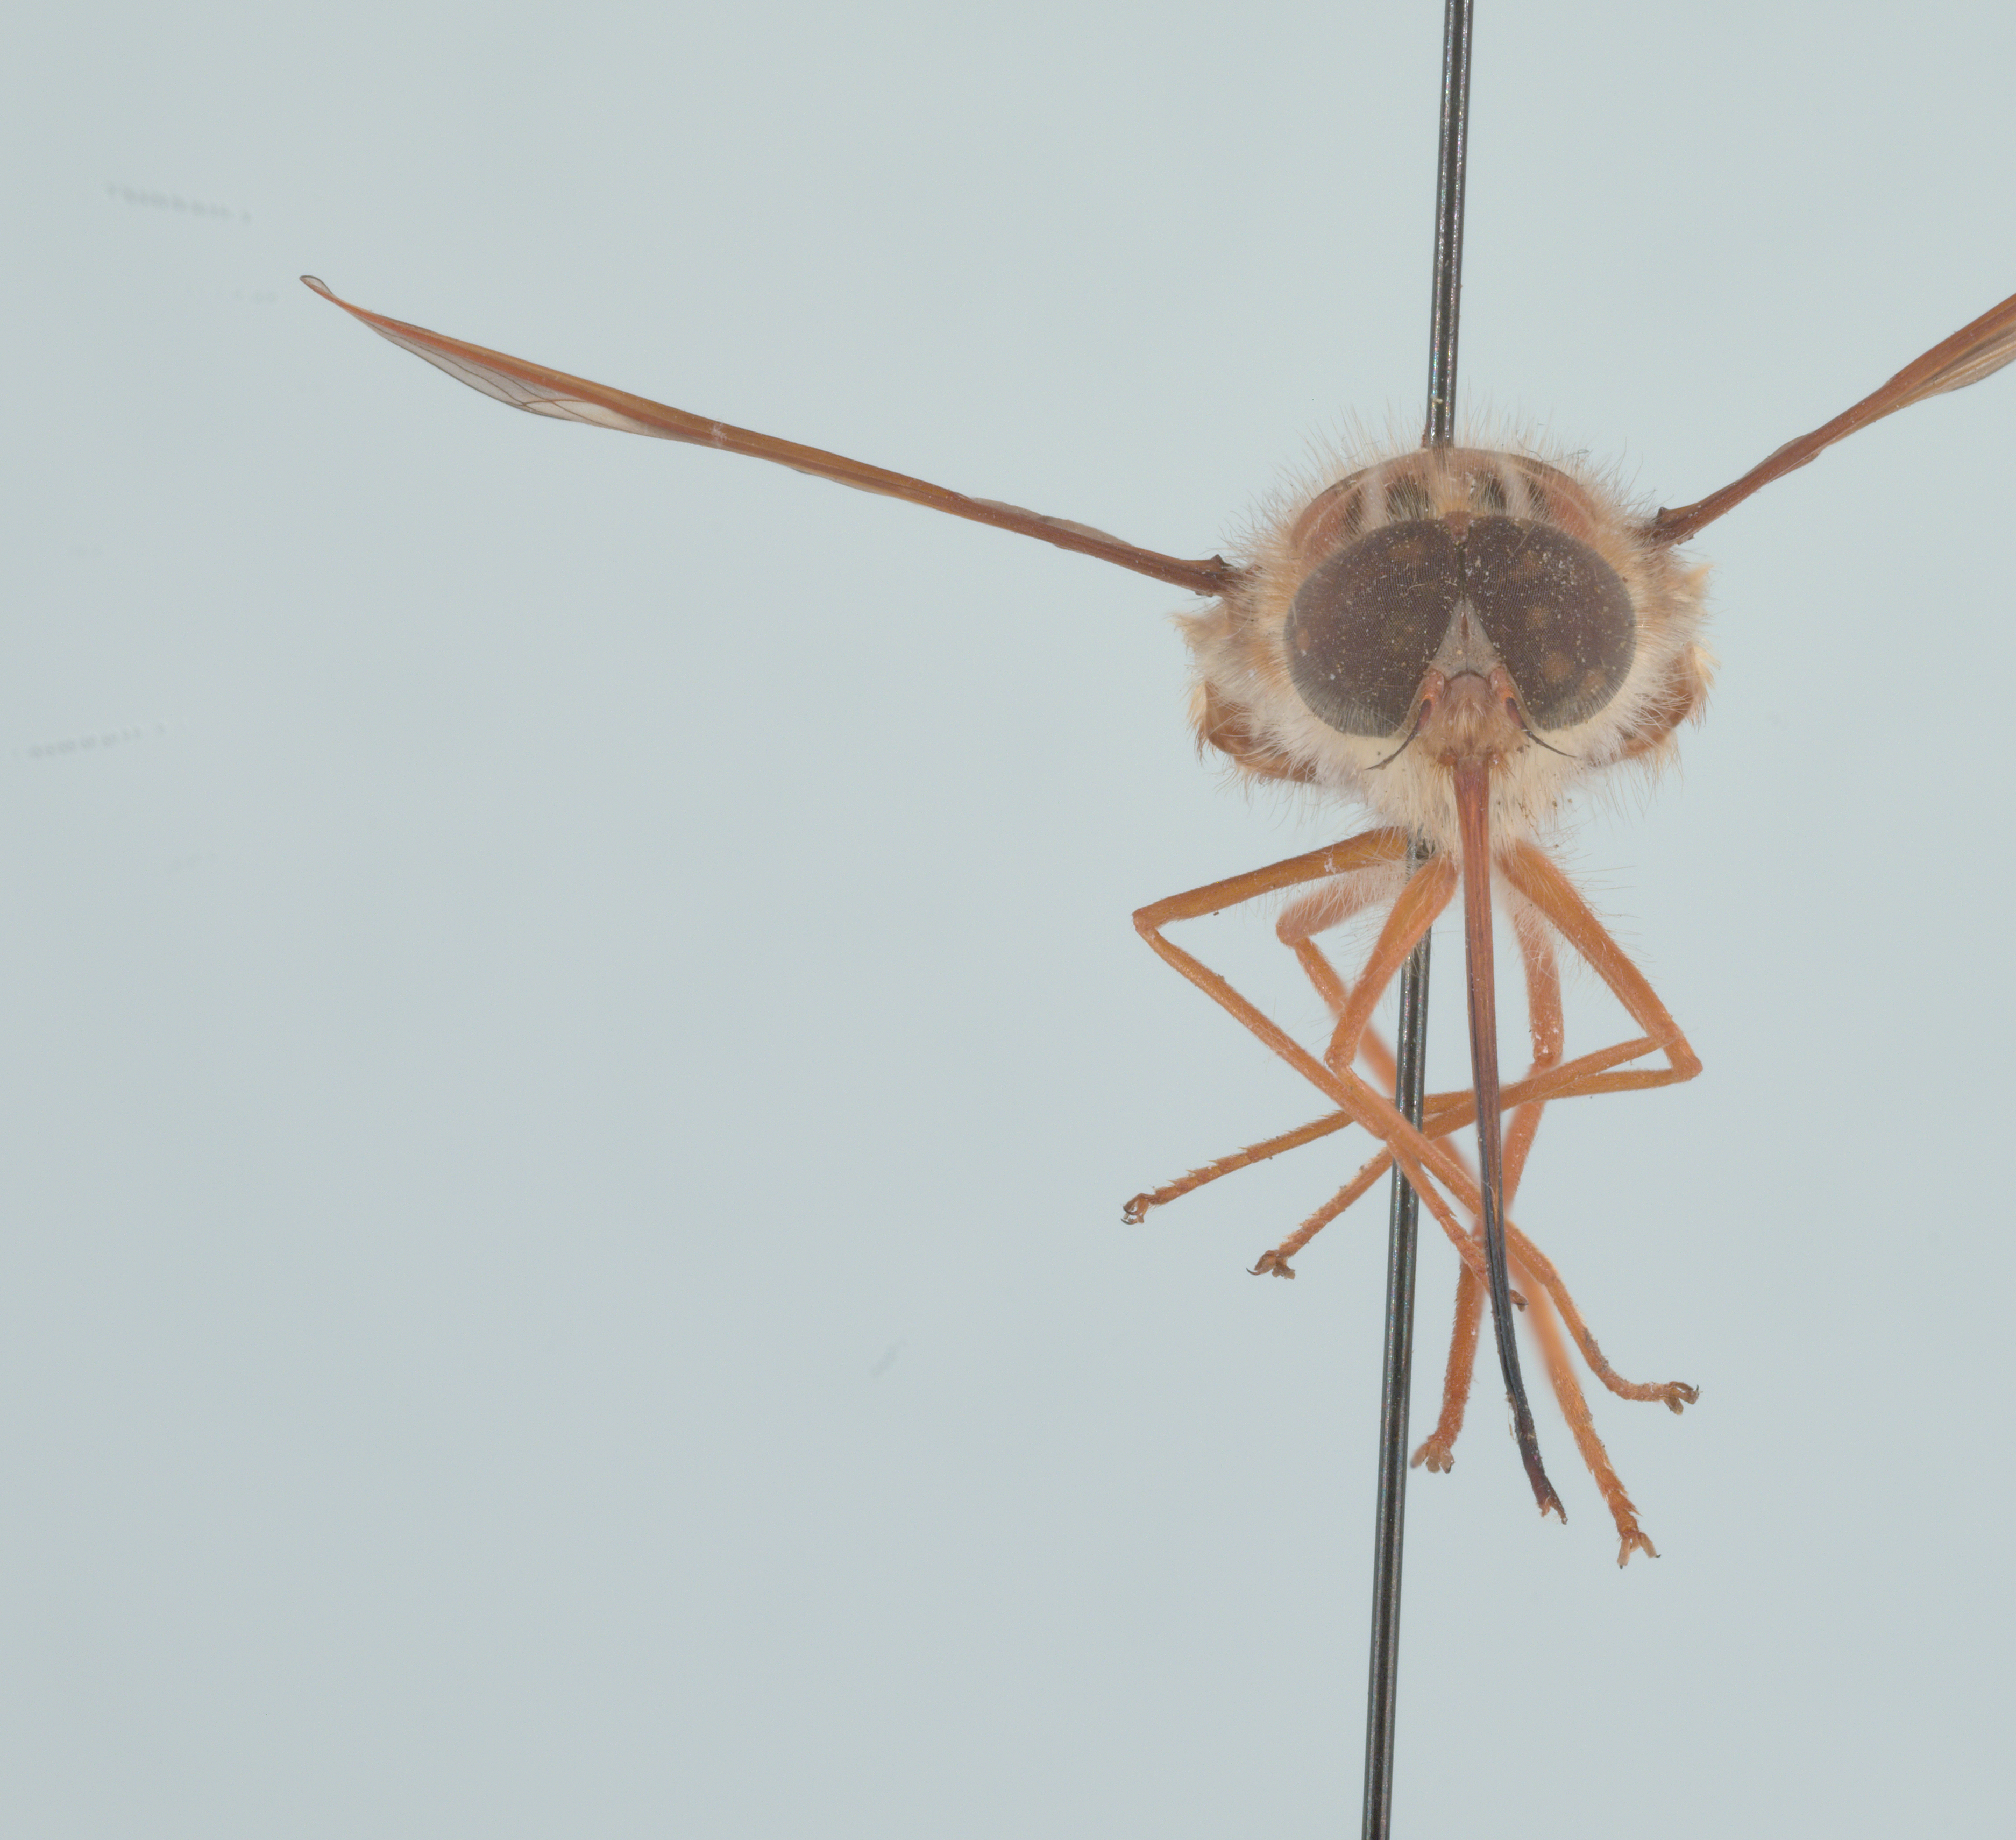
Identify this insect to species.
Hirmoneura nubipennis (also Trichophthalma nubipennis)
